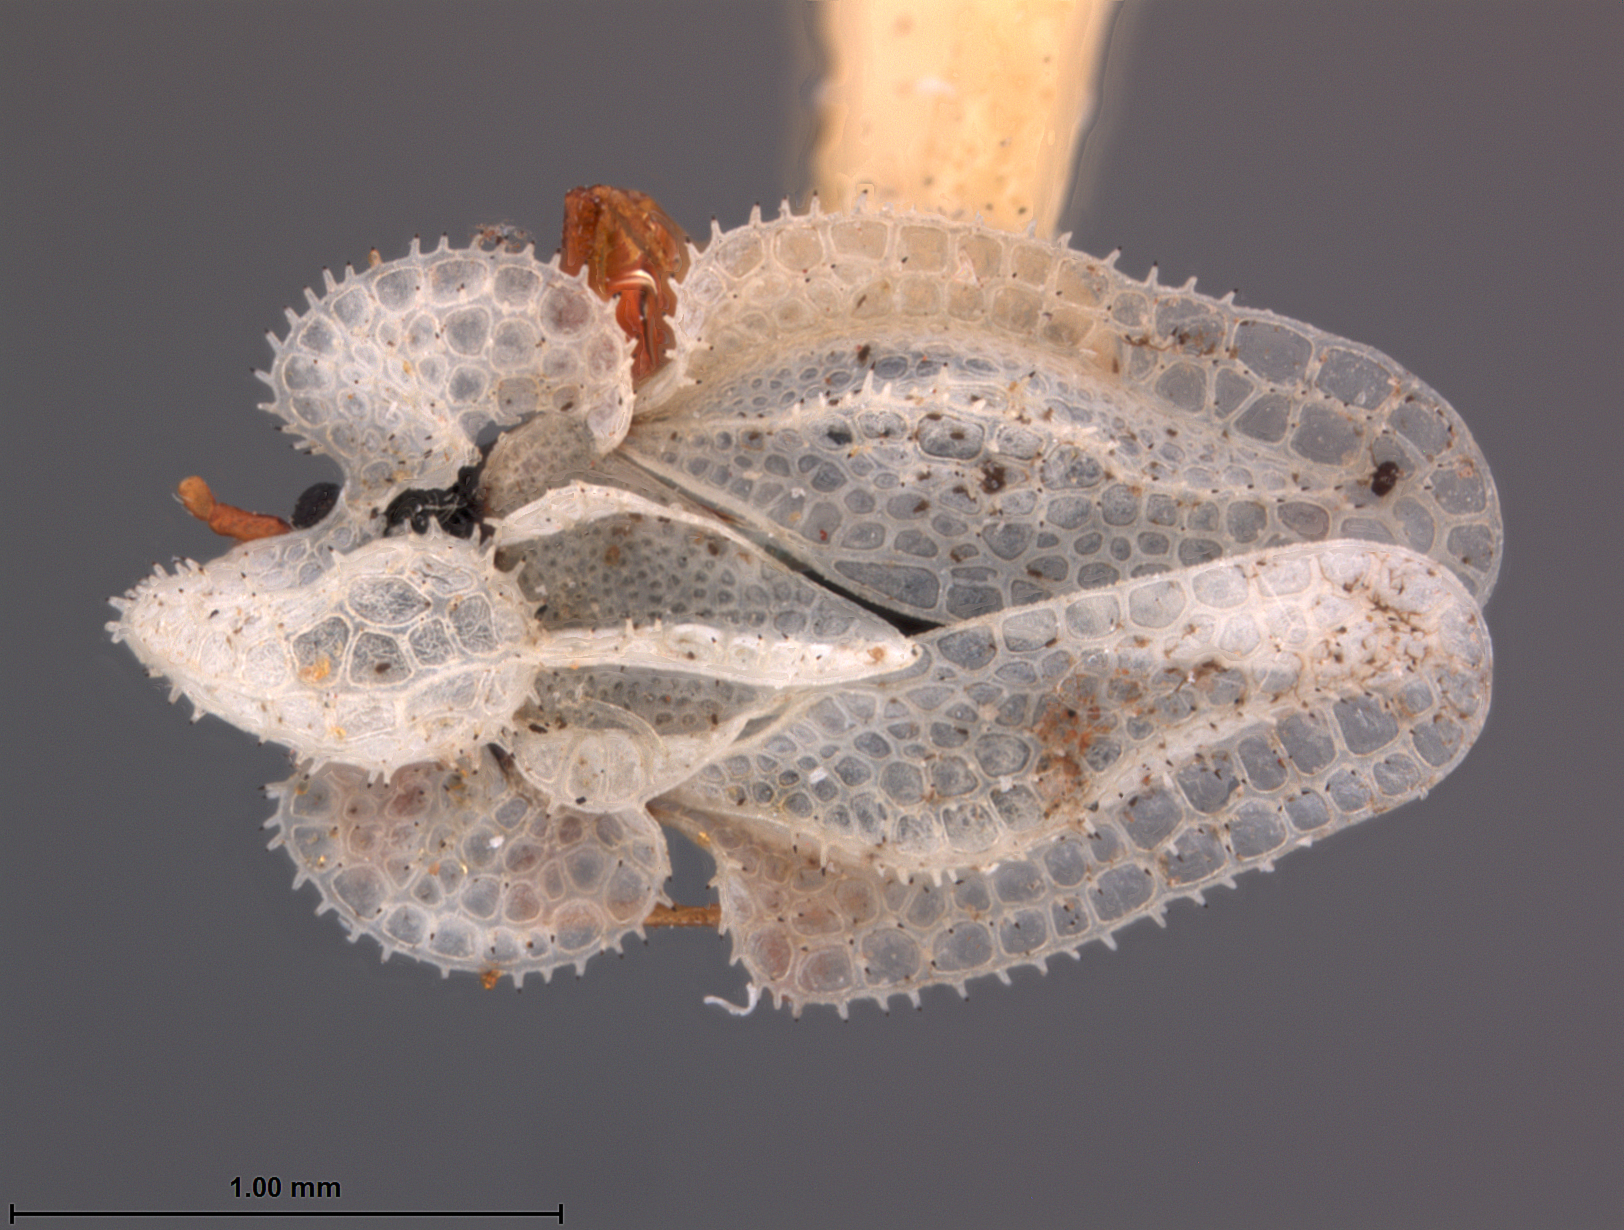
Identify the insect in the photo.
Corythucha tuthilli
